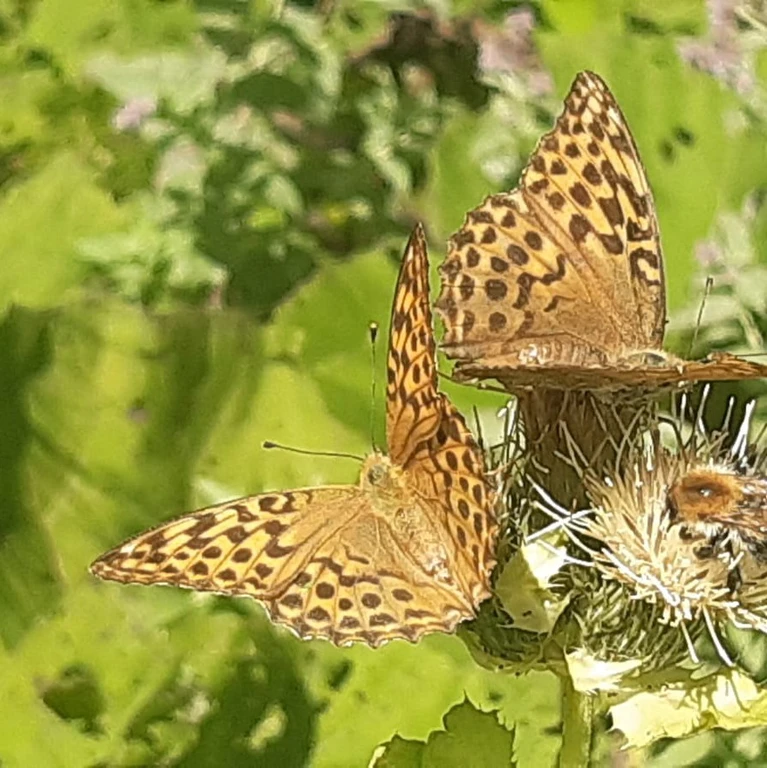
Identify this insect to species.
Argynnis paphia
